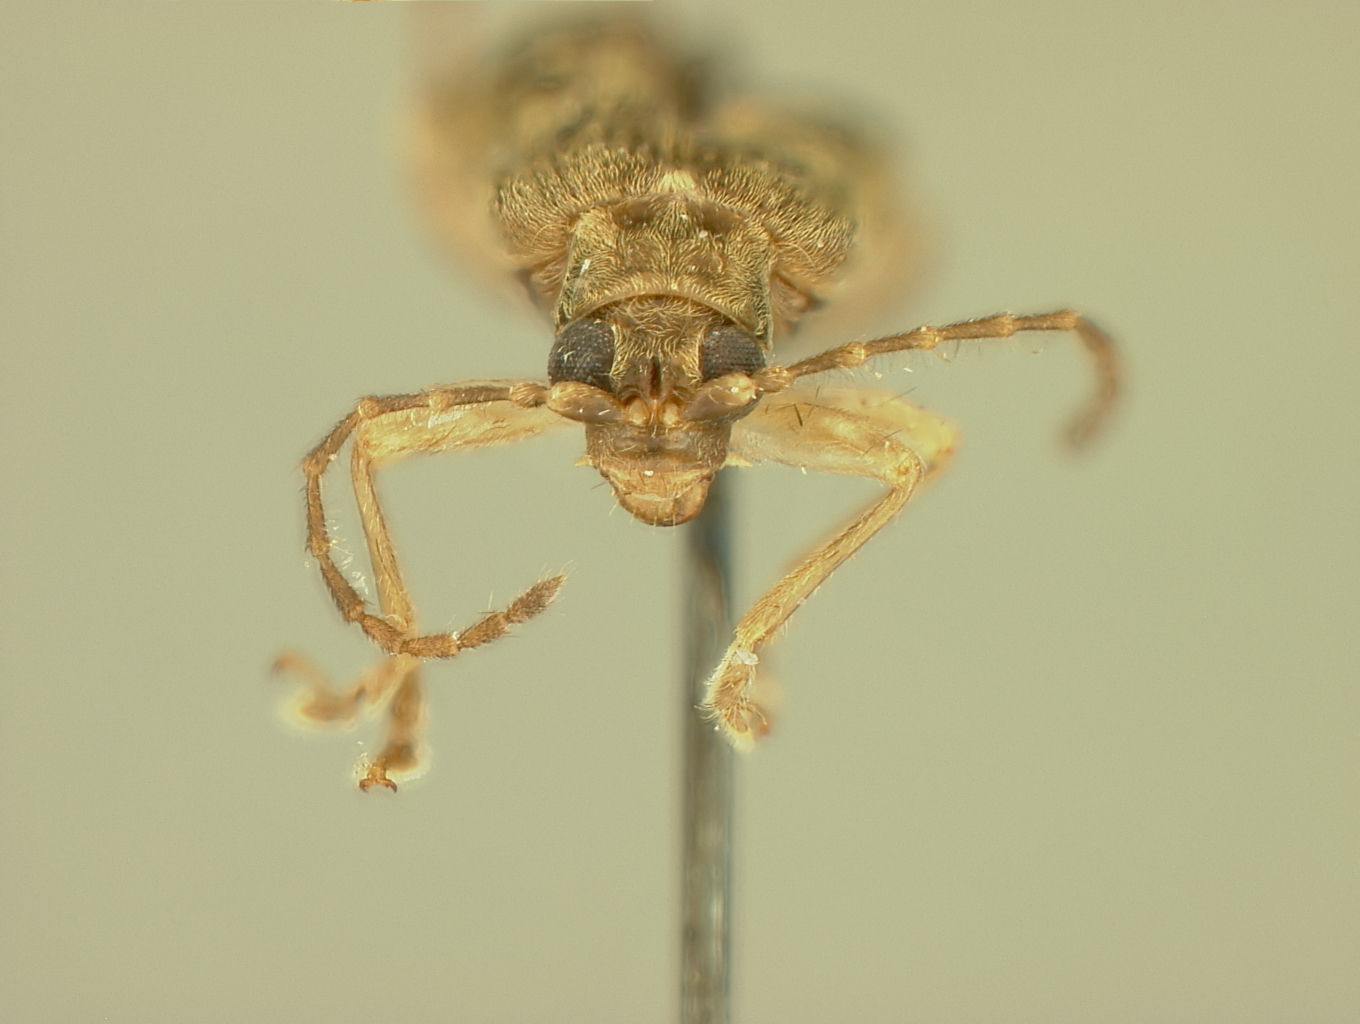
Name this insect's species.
Hadropoda xanthoura
